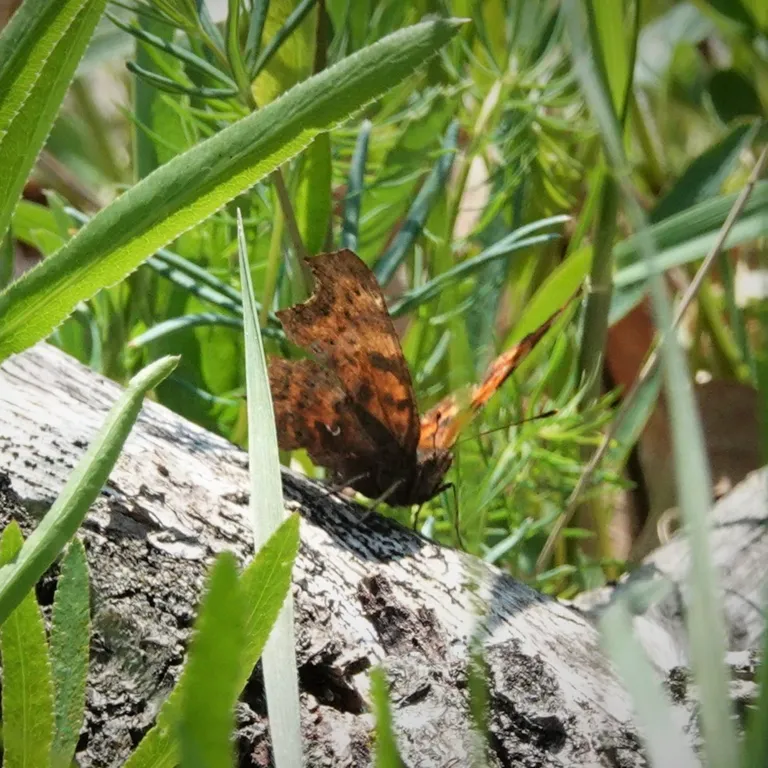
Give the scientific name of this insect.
Polygonia c-album
